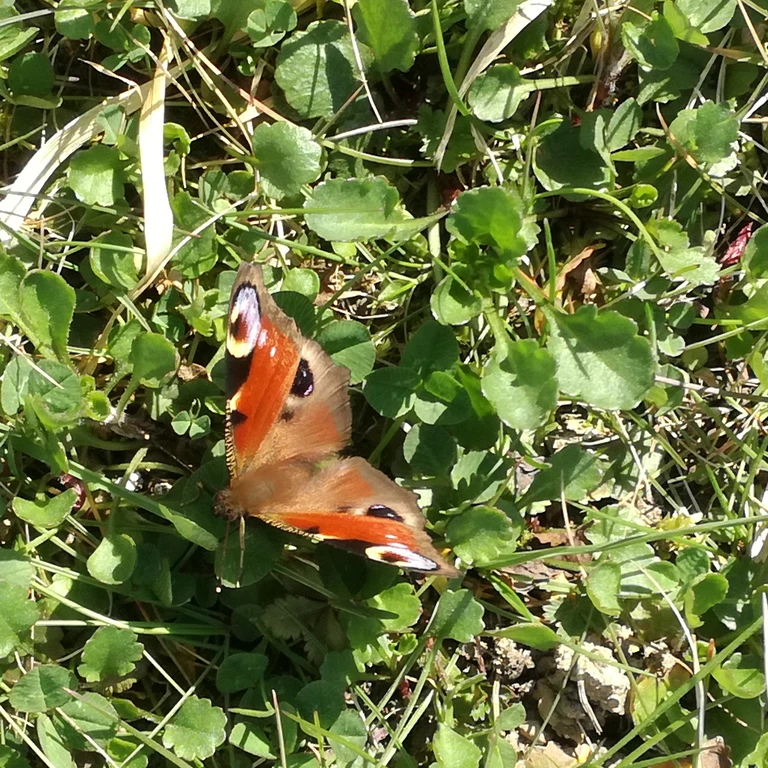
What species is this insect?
Aglais io
